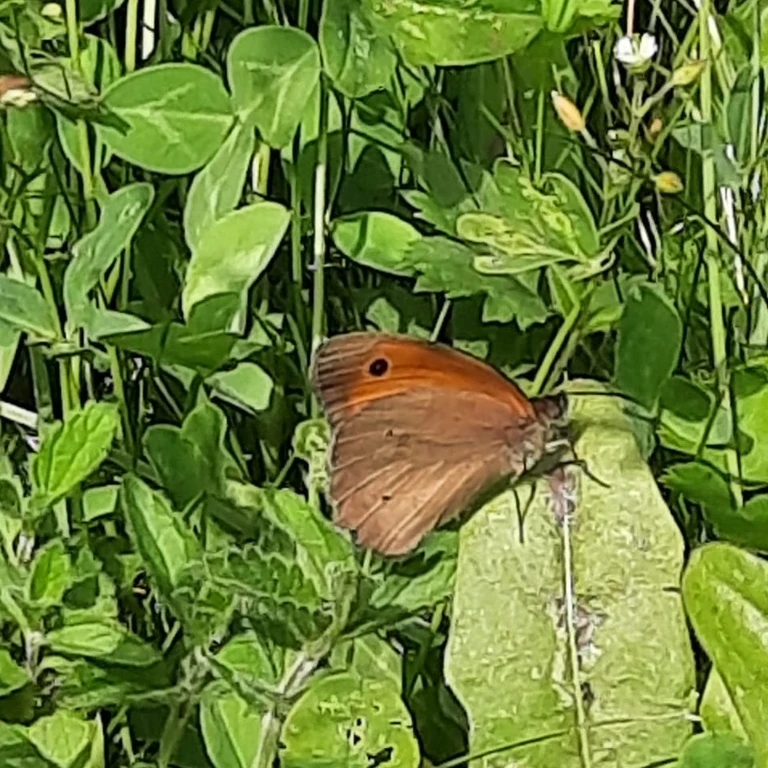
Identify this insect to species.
Maniola jurtina
